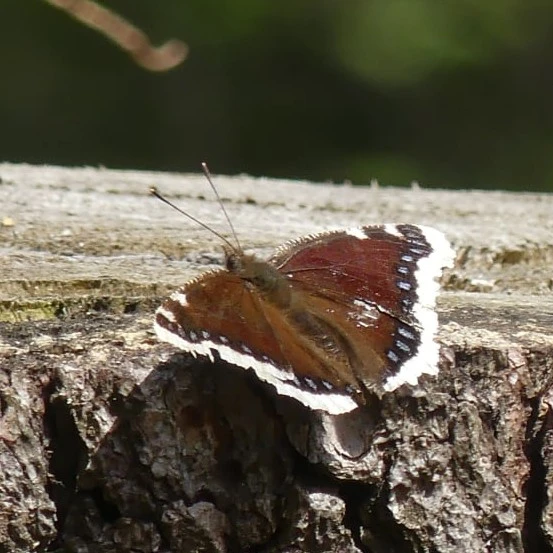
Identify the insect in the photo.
Nymphalis antiopa
